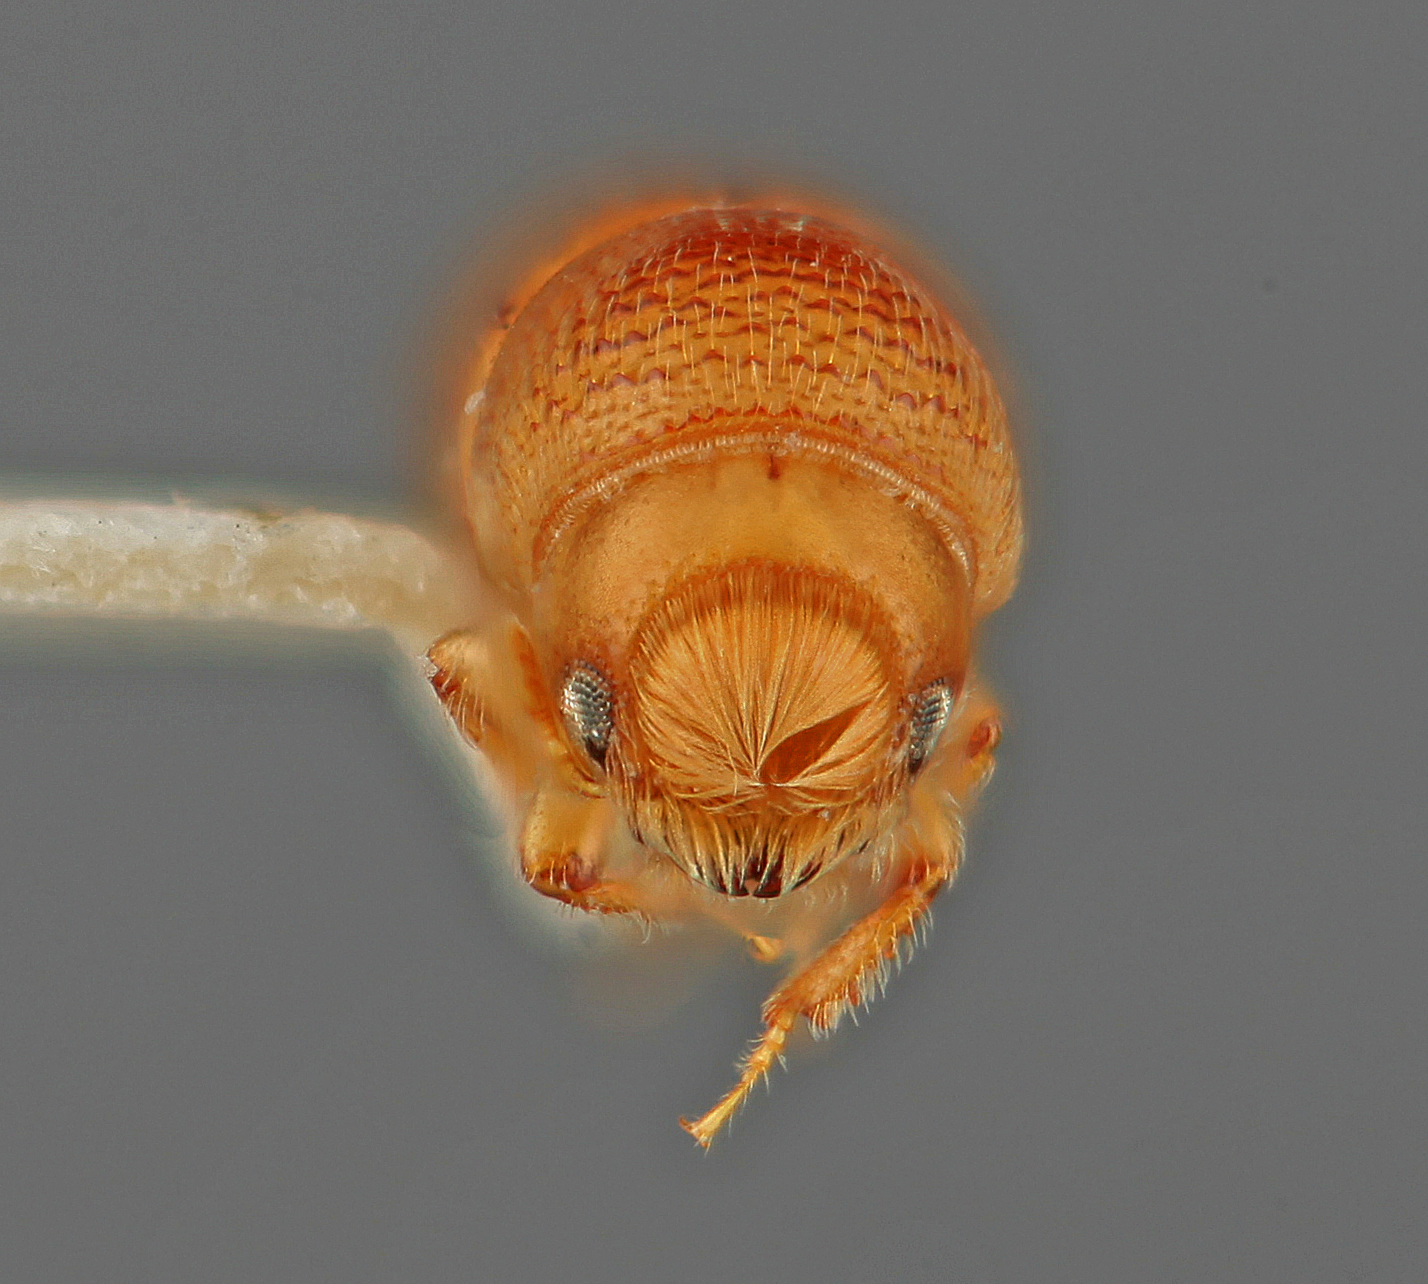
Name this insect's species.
Pityophthorus concinnus
